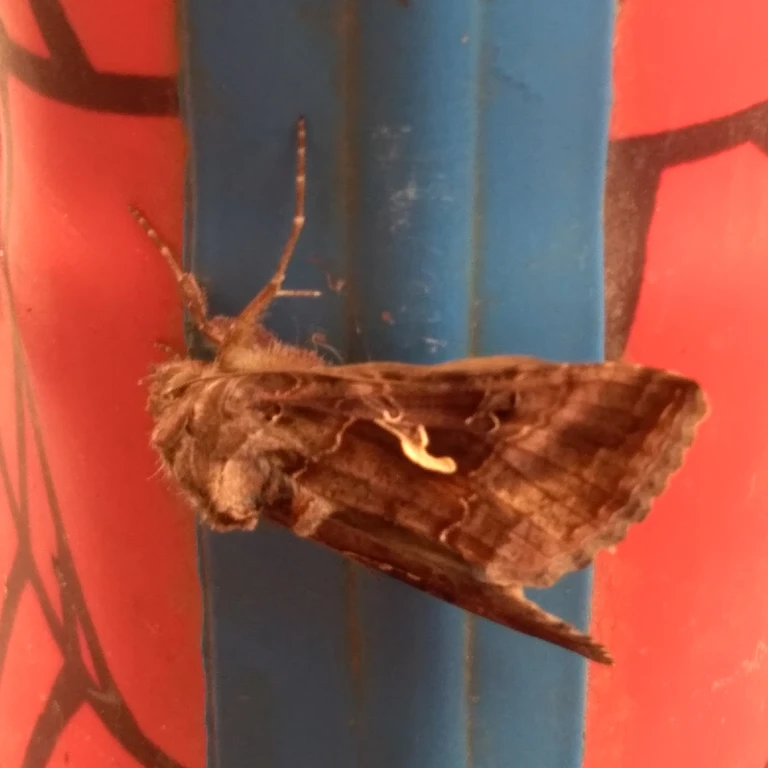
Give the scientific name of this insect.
Autographa gamma
